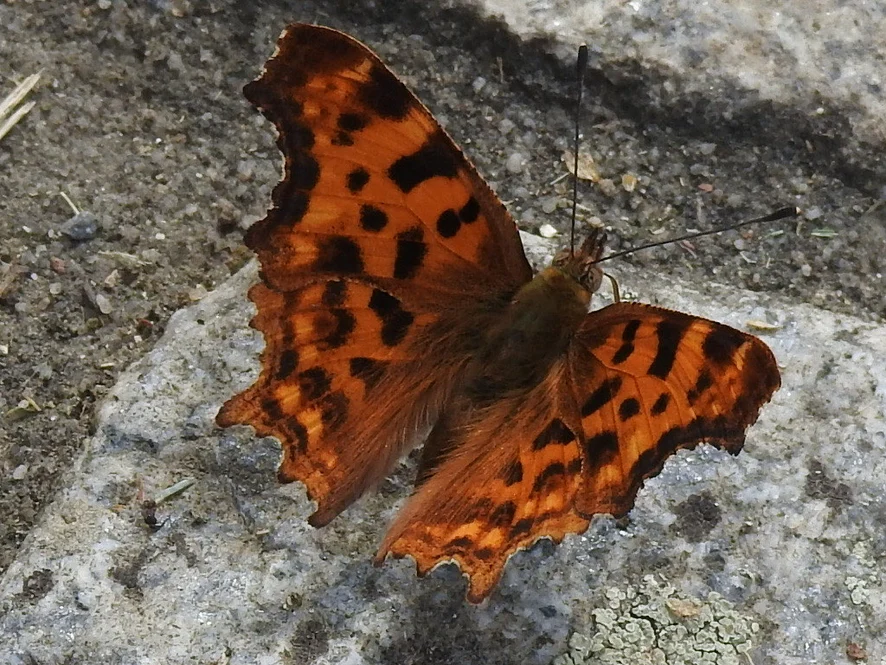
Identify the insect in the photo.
Polygonia c-album
